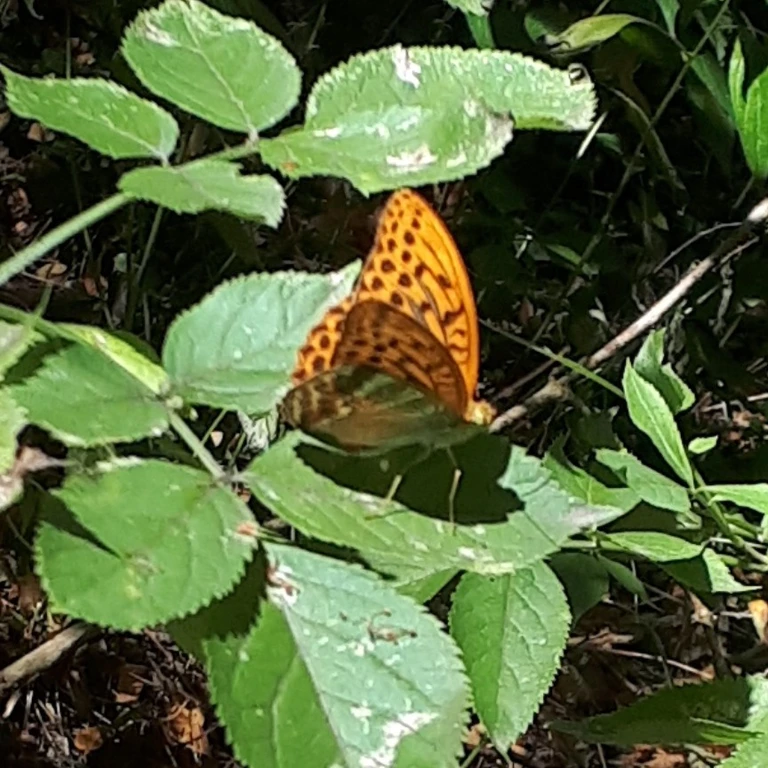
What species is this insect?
Argynnis paphia
